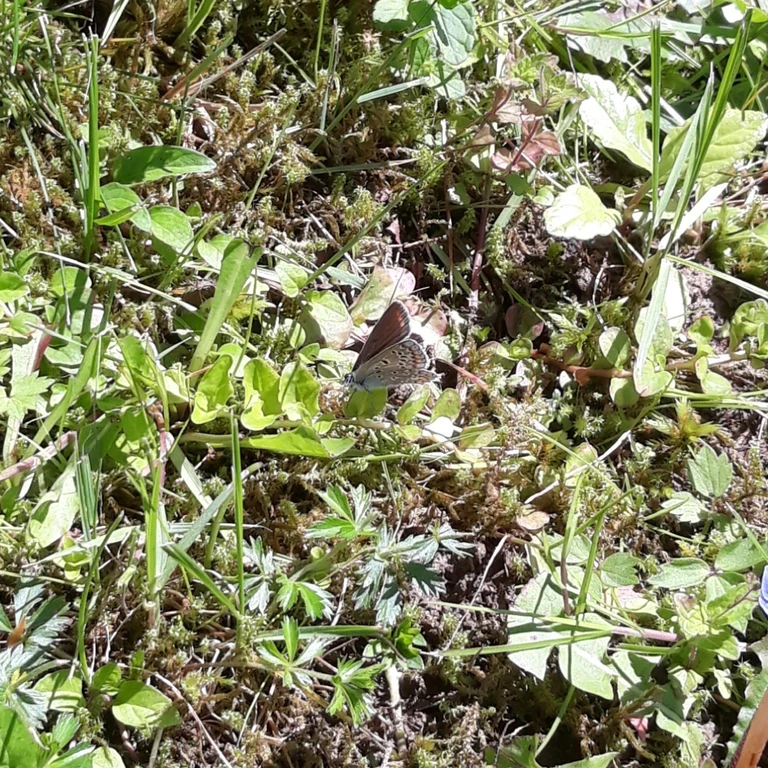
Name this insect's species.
Polyommatus icarus
